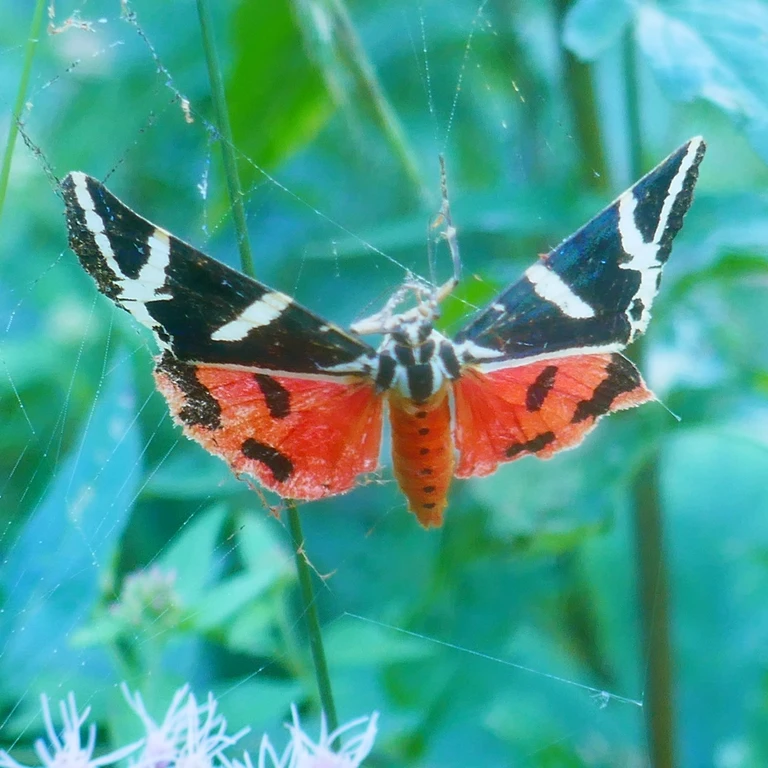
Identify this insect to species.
Euplagia quadripunctaria
